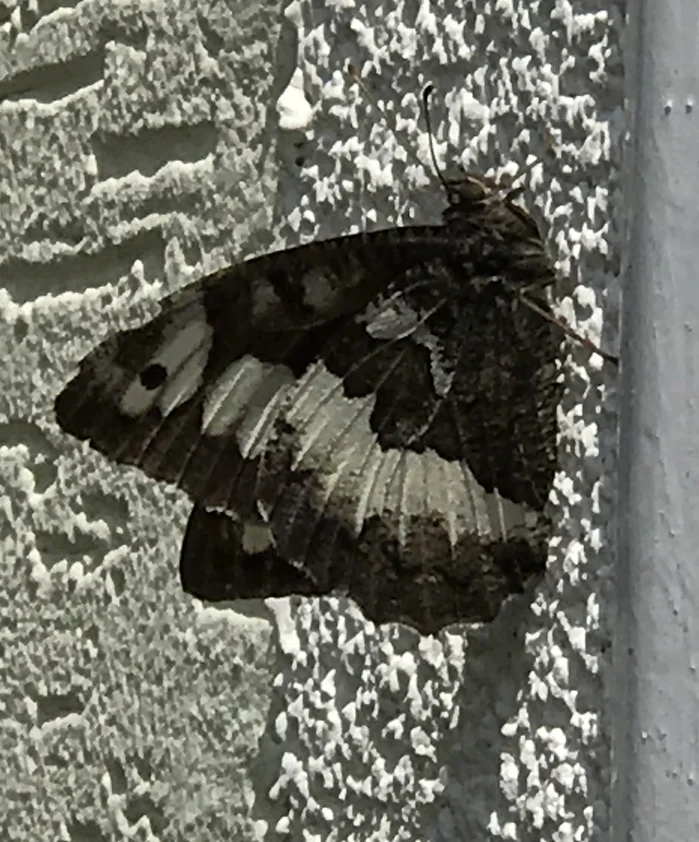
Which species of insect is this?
Brintesia circe
